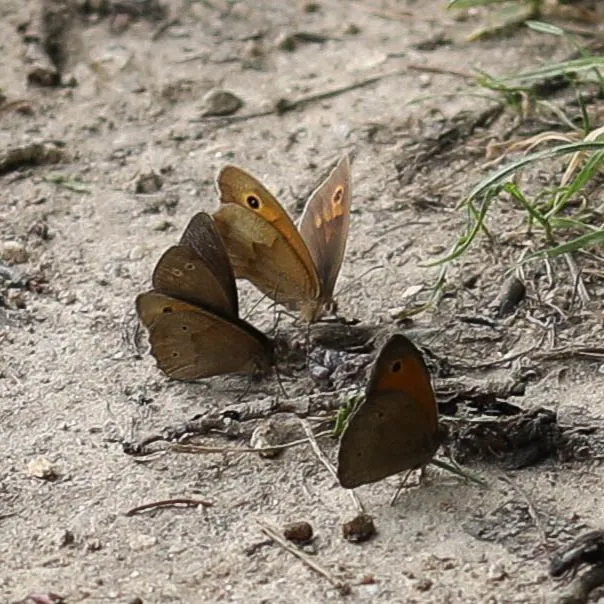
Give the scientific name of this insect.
Maniola jurtina
